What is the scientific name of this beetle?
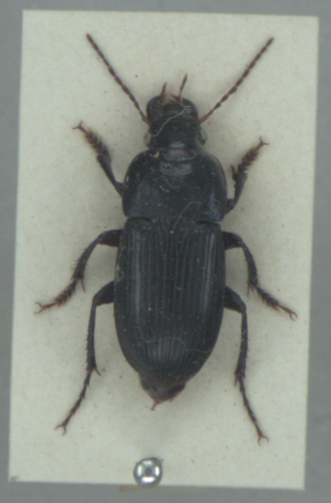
Harpalus dimidiatus
